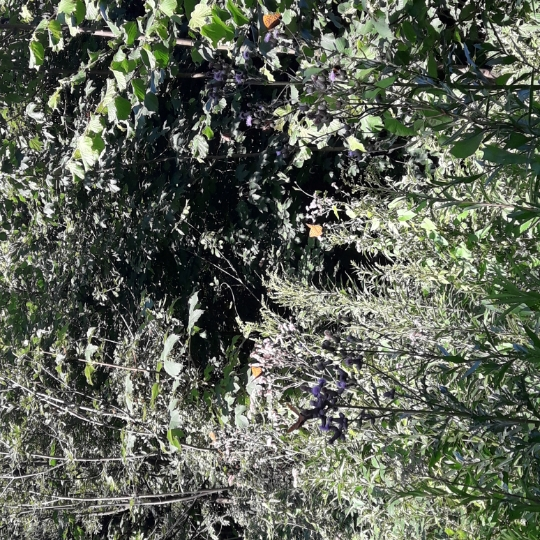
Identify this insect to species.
Argynnis paphia
